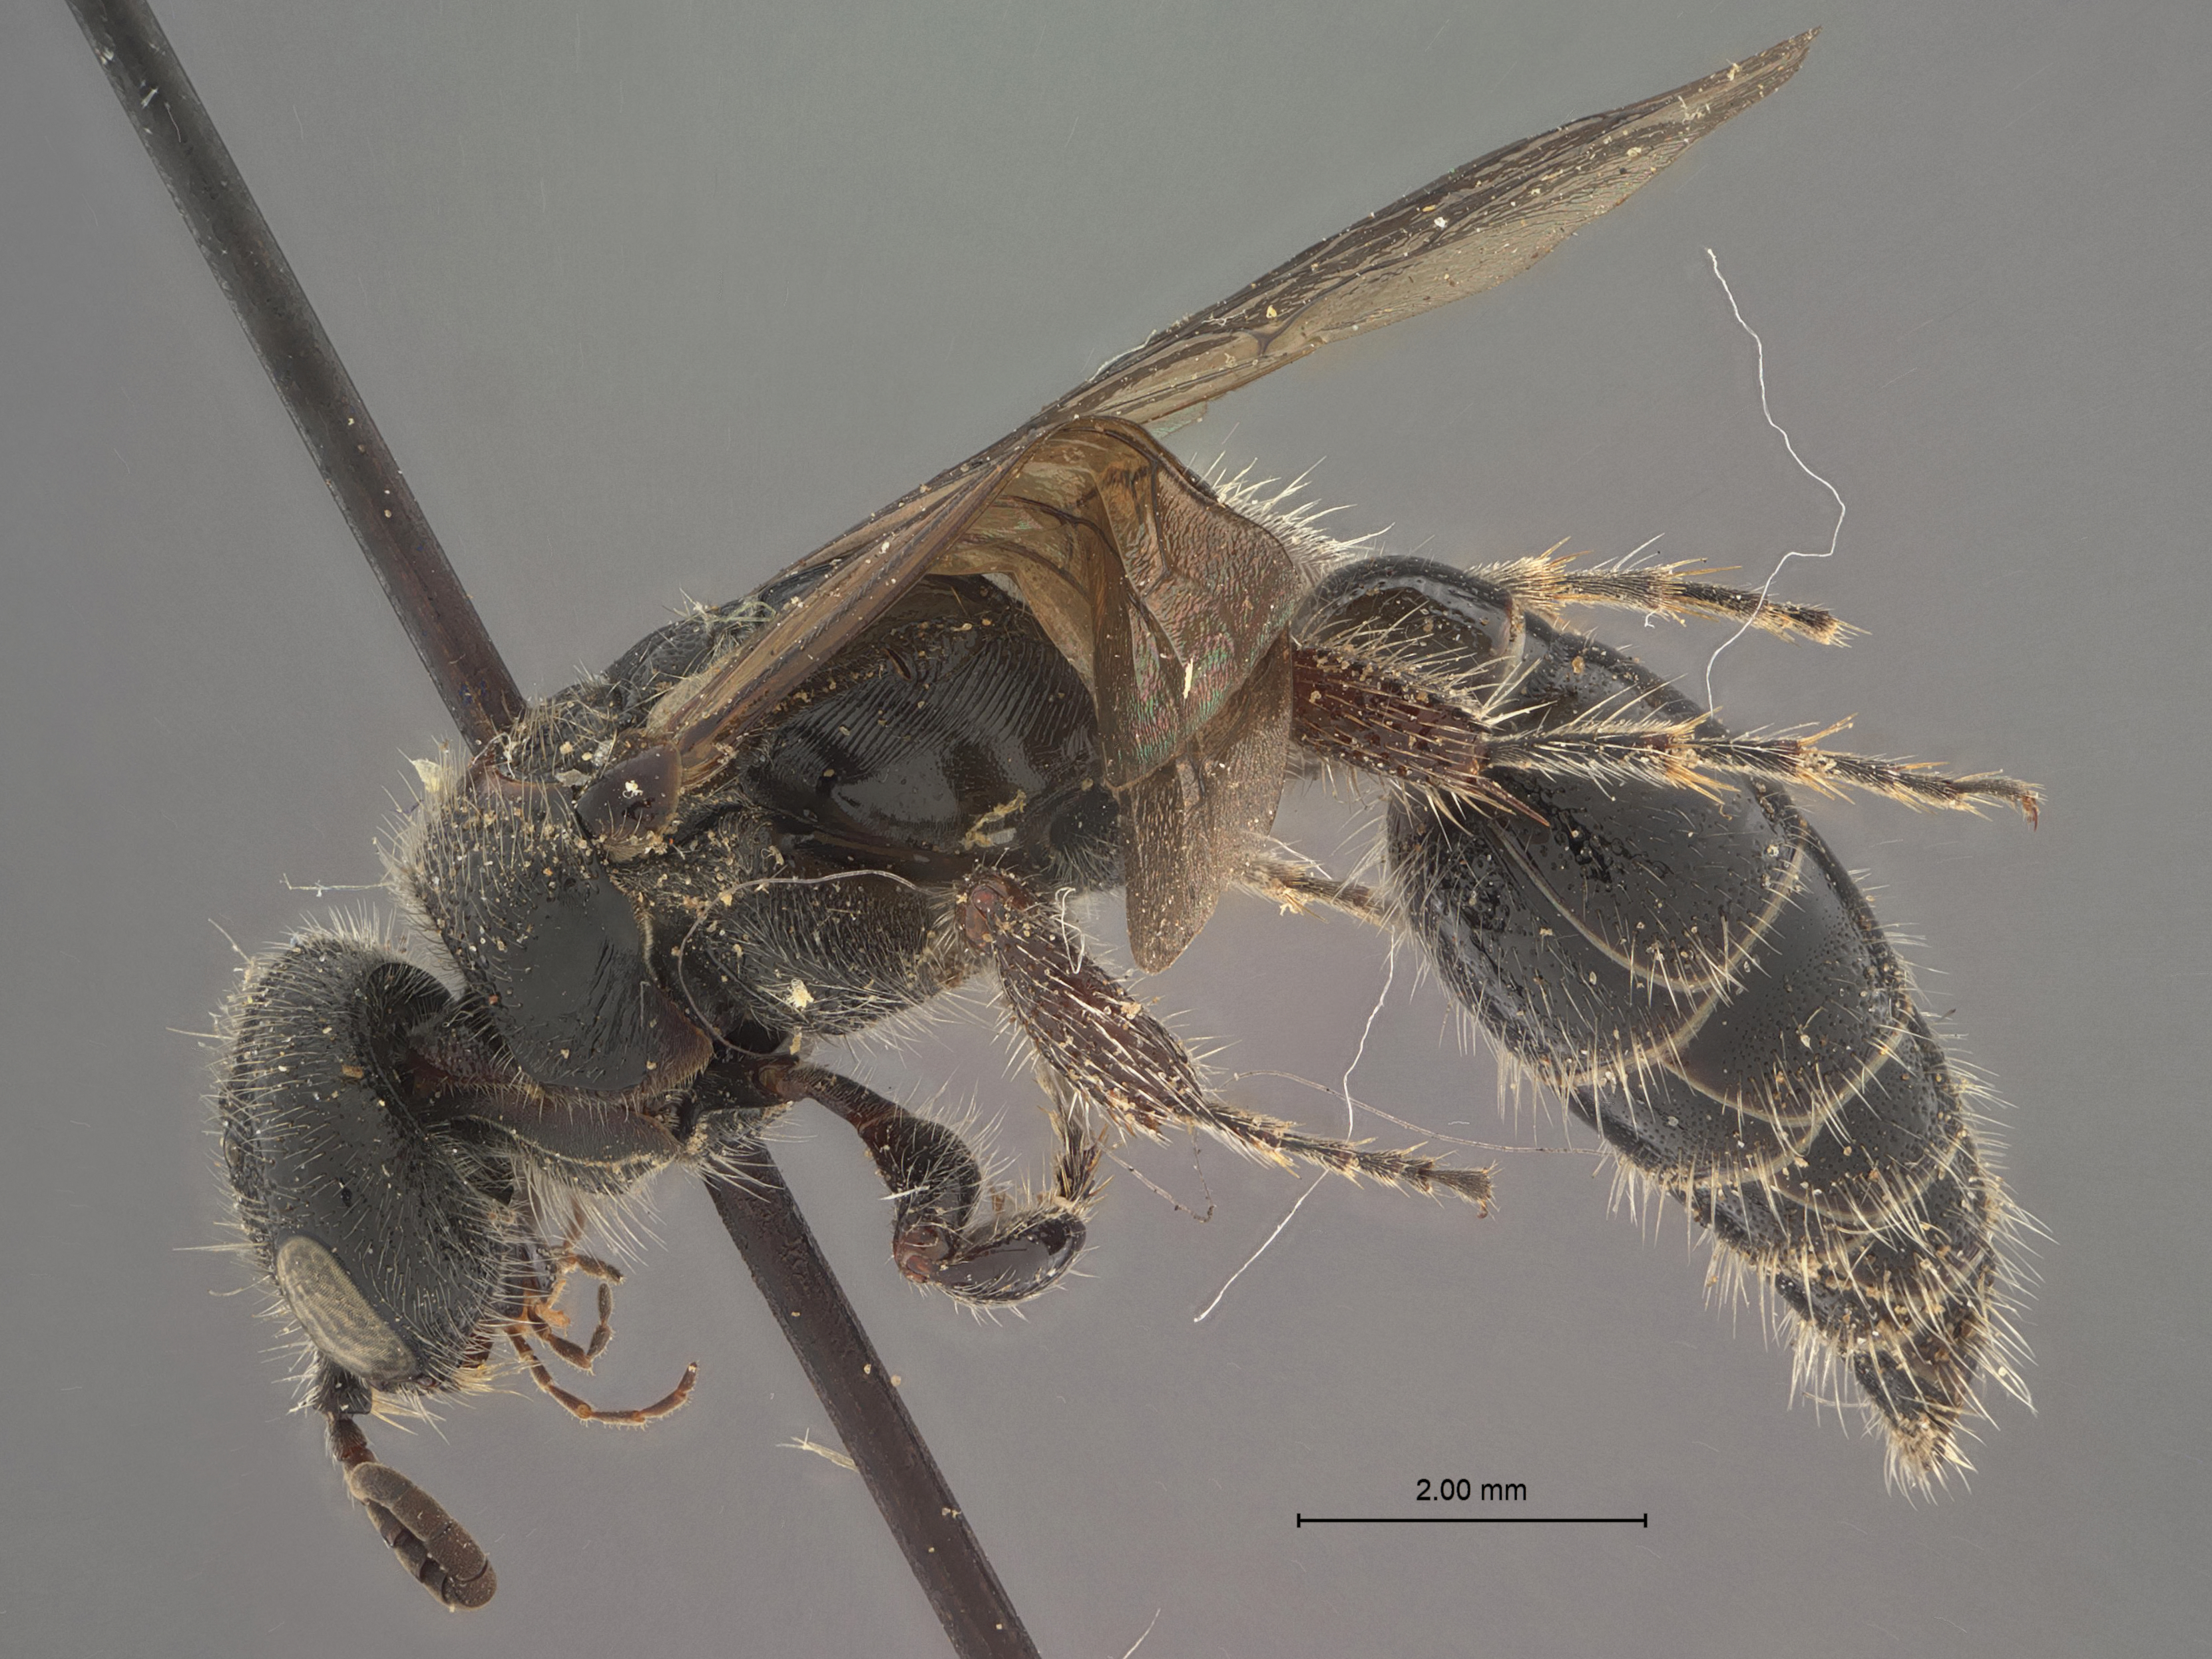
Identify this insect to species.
Tiphia communis
